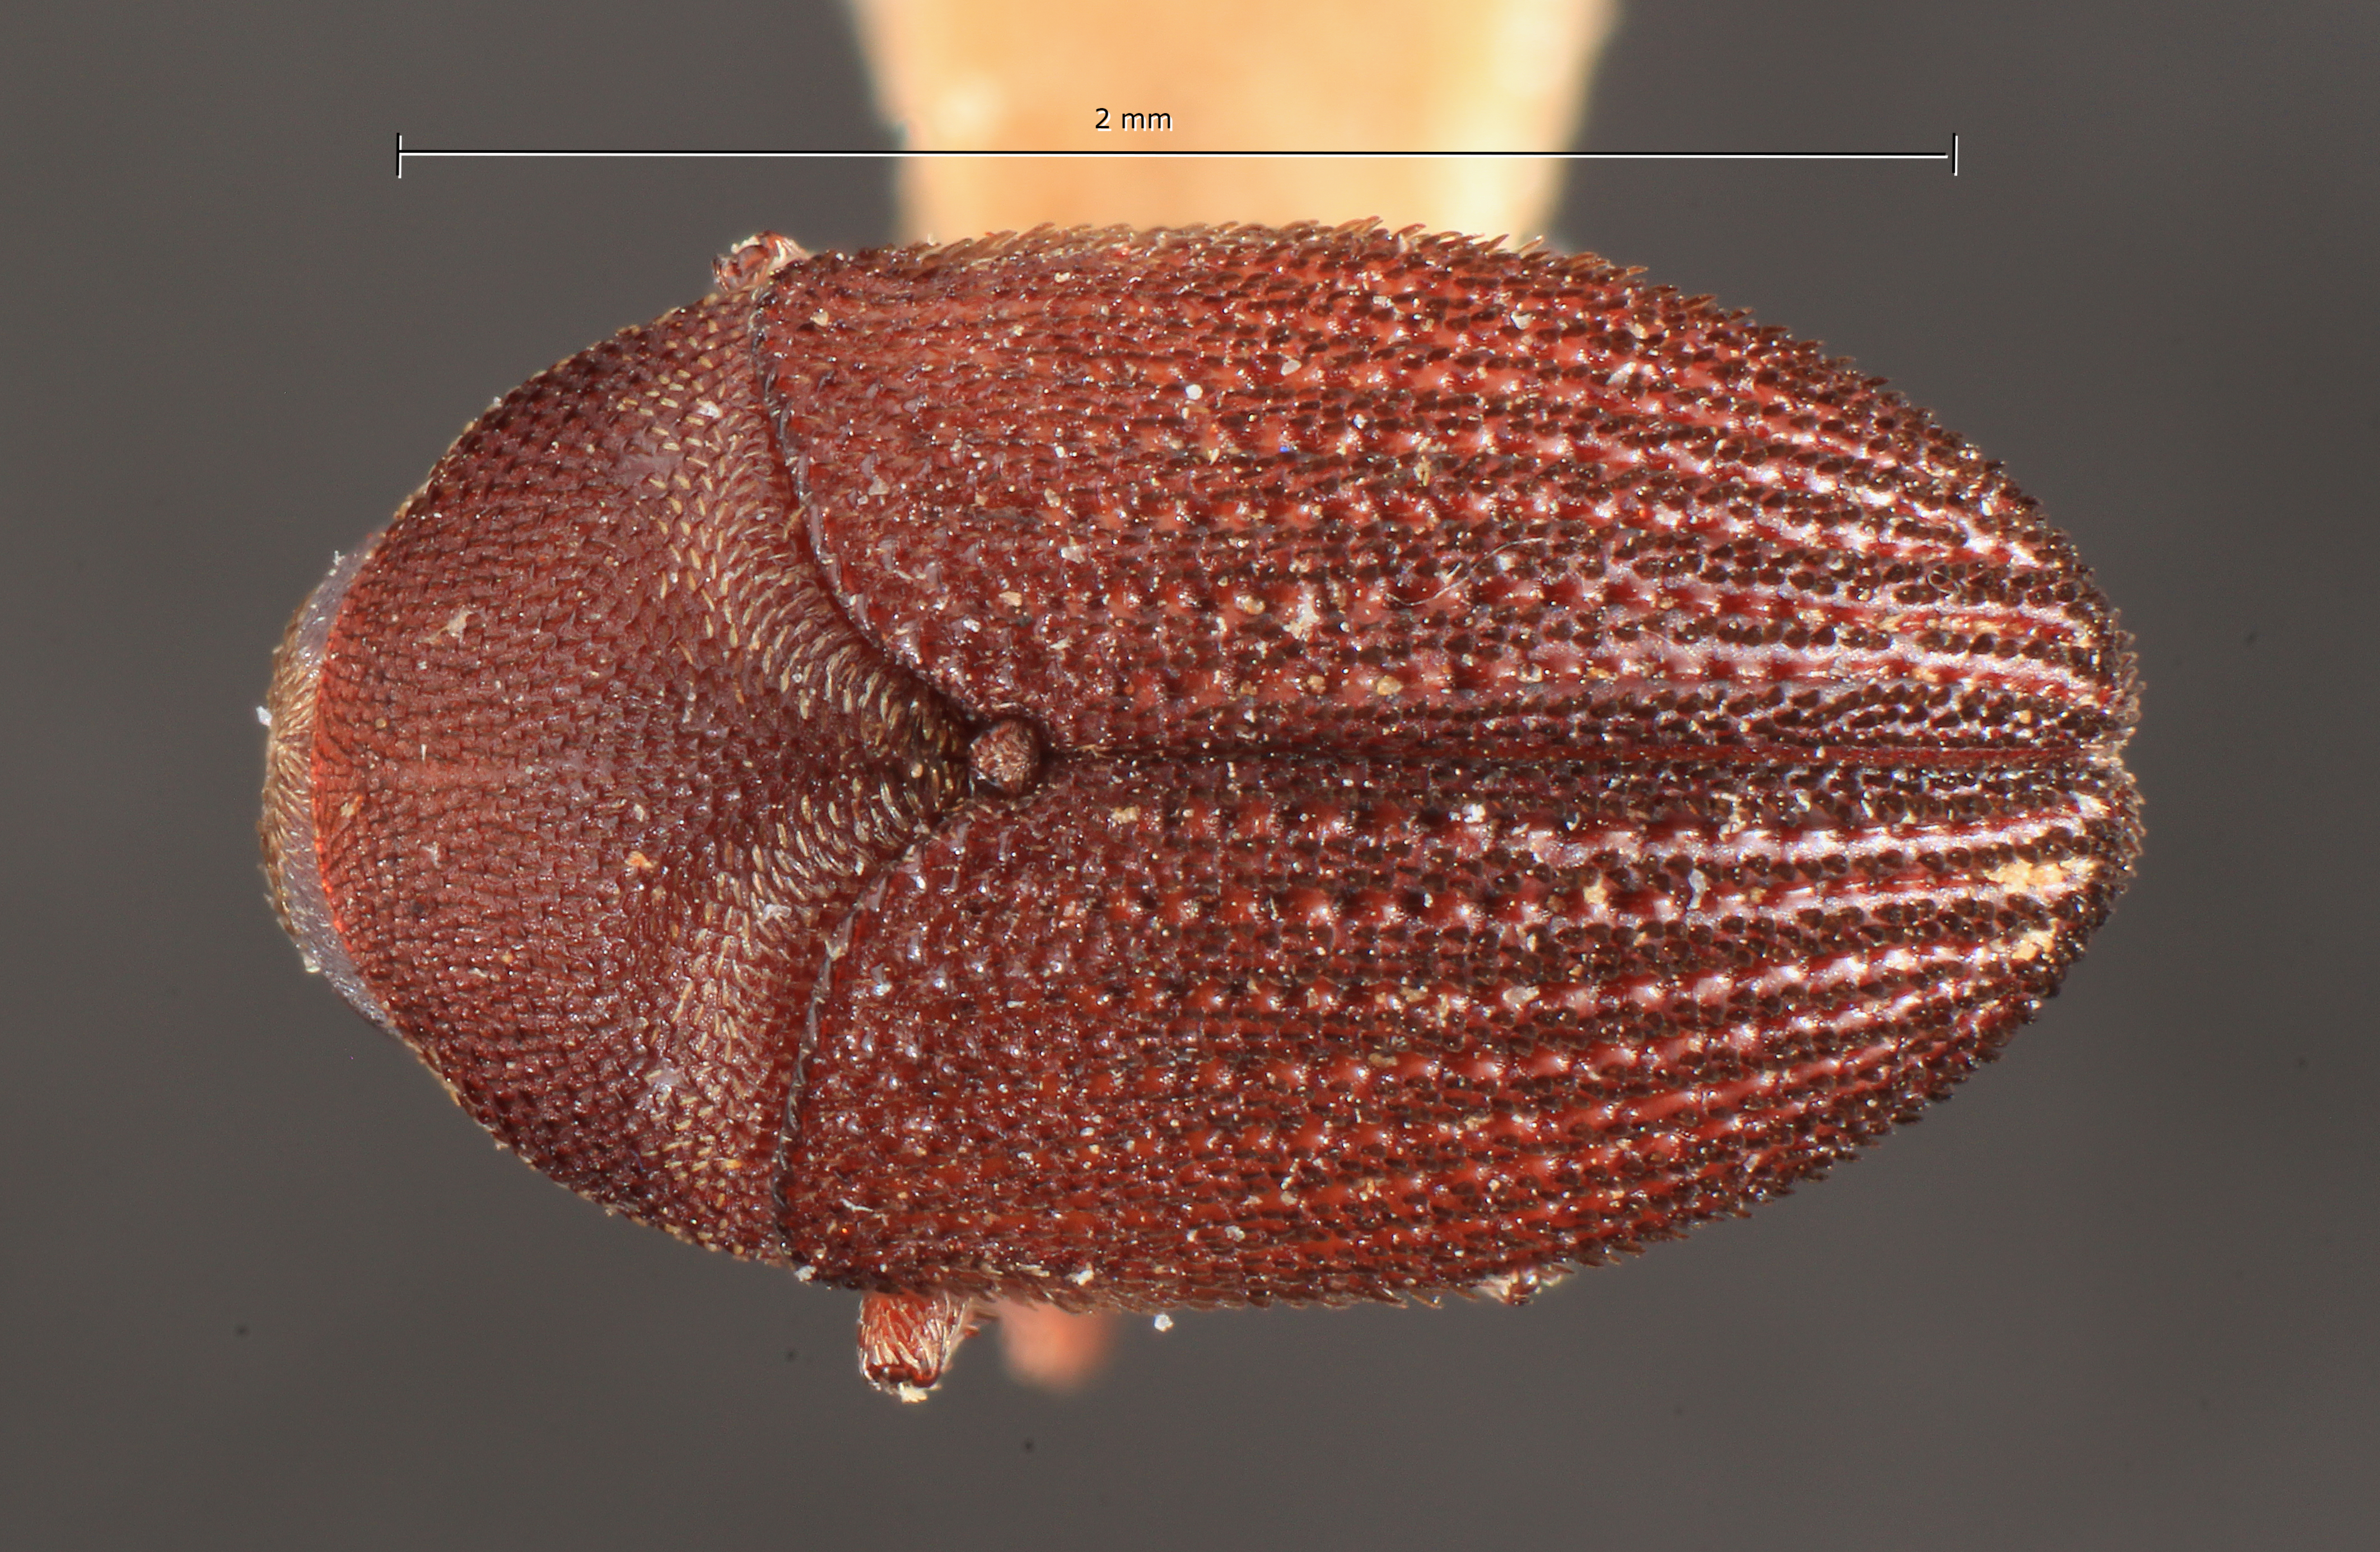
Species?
Hylesinus persimilis
